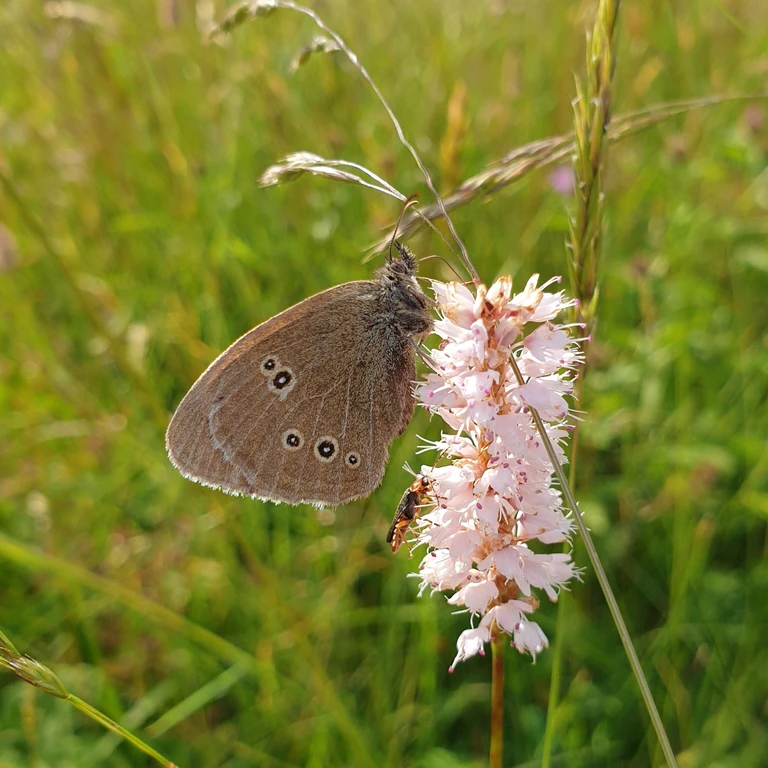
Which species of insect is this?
Aphantopus hyperantus
